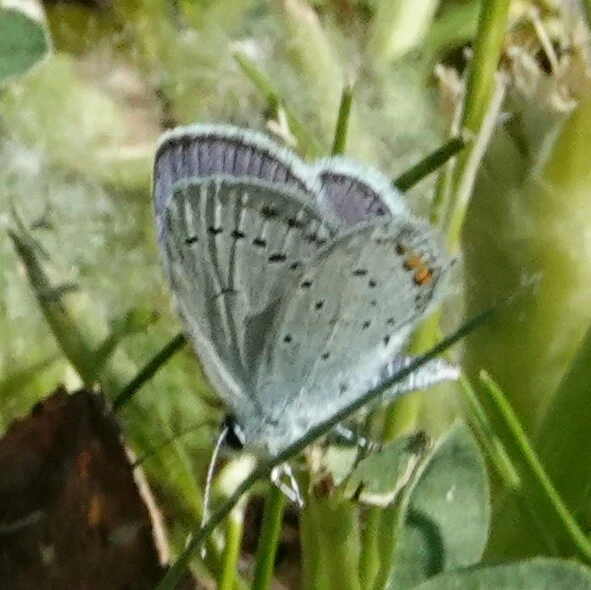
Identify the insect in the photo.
Cupido argiades (also Elkalyce argiades)
